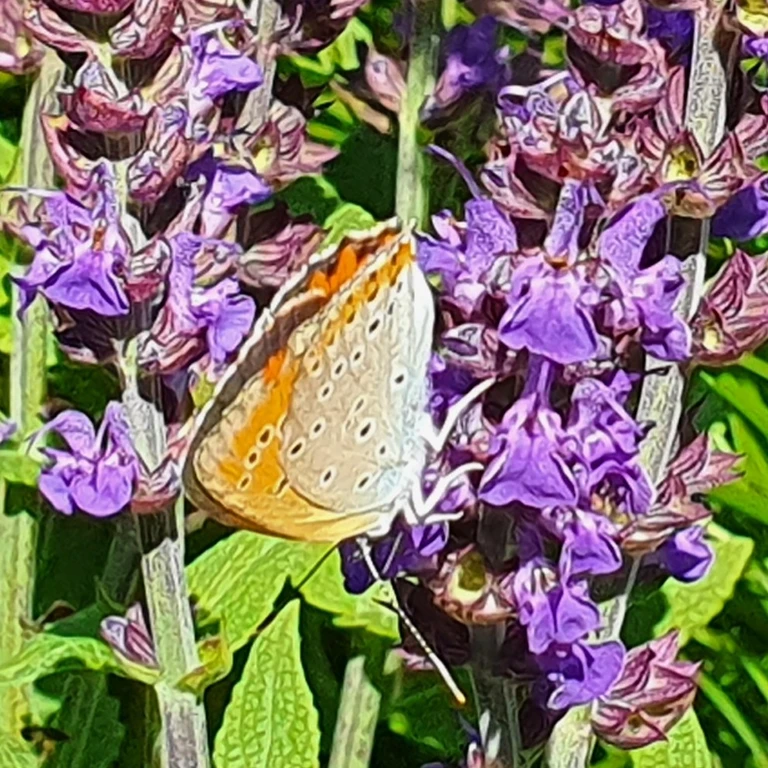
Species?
Lycaena dispar
